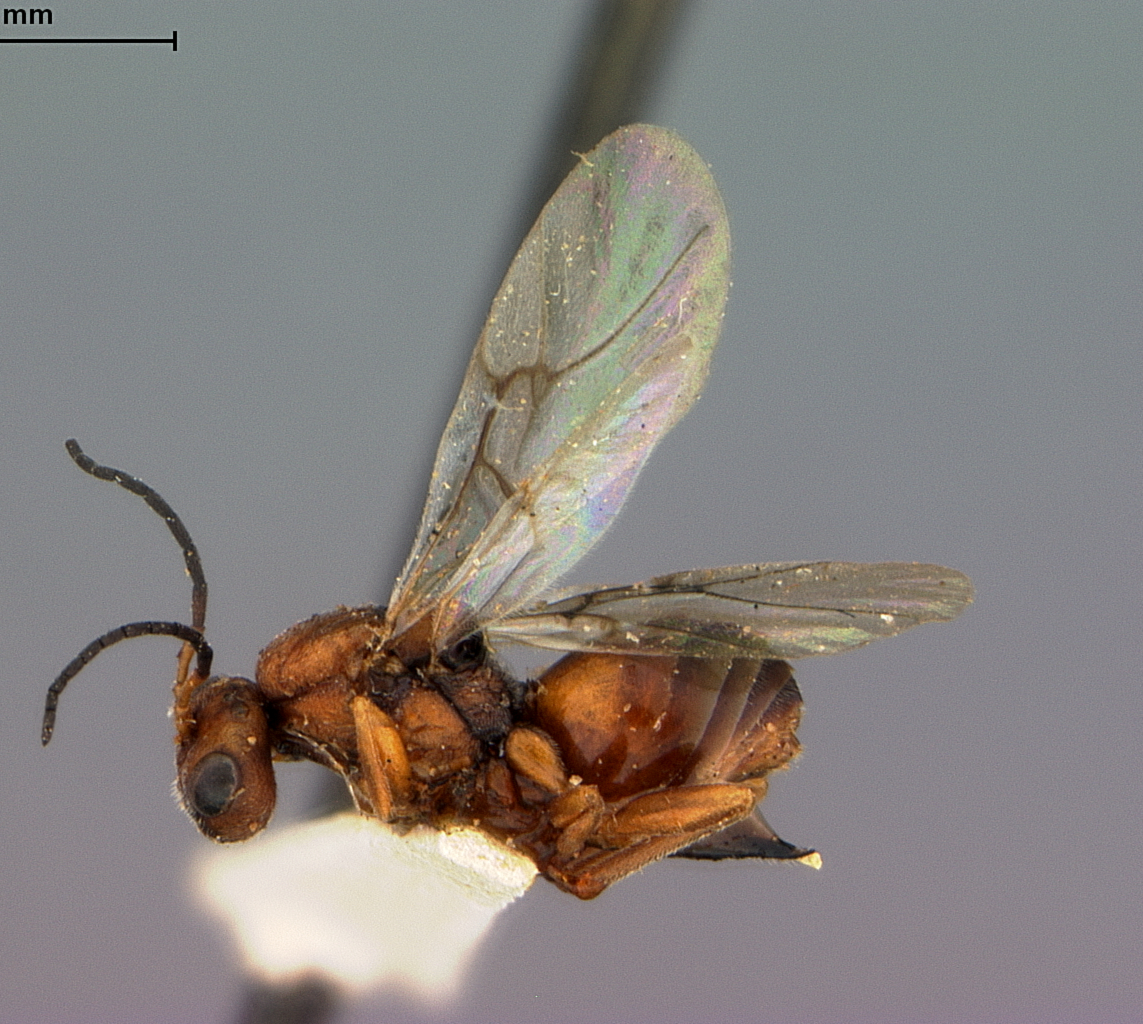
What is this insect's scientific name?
Rhodites arefactus
